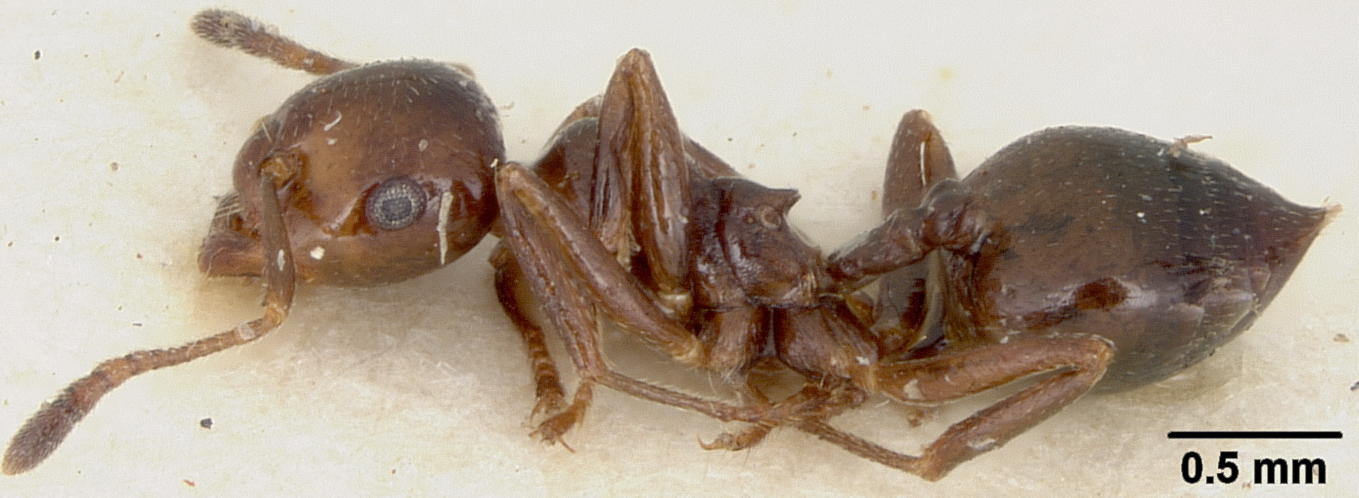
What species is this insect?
Crematogaster vandermeermohri
